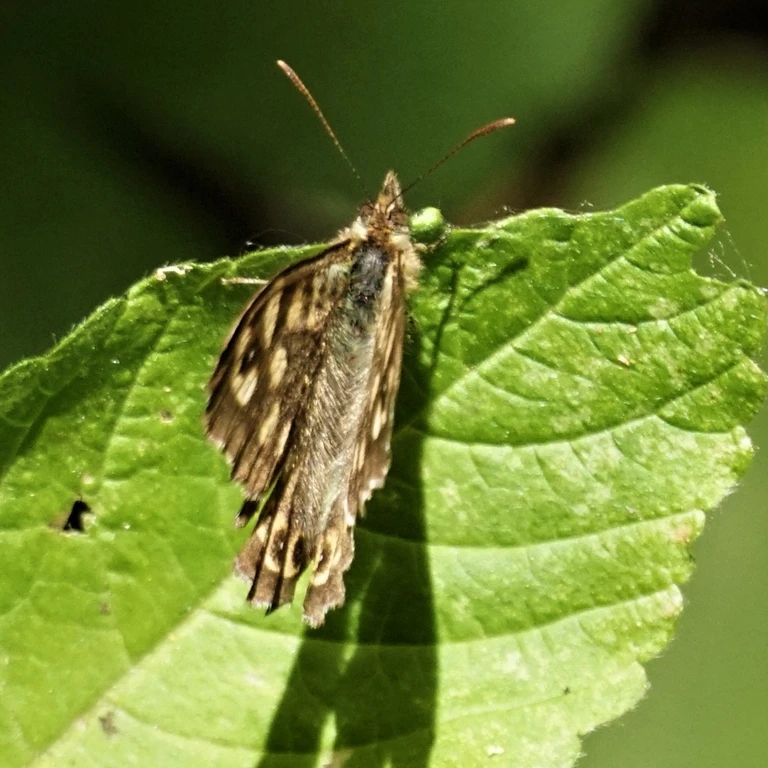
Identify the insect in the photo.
Pararge aegeria
